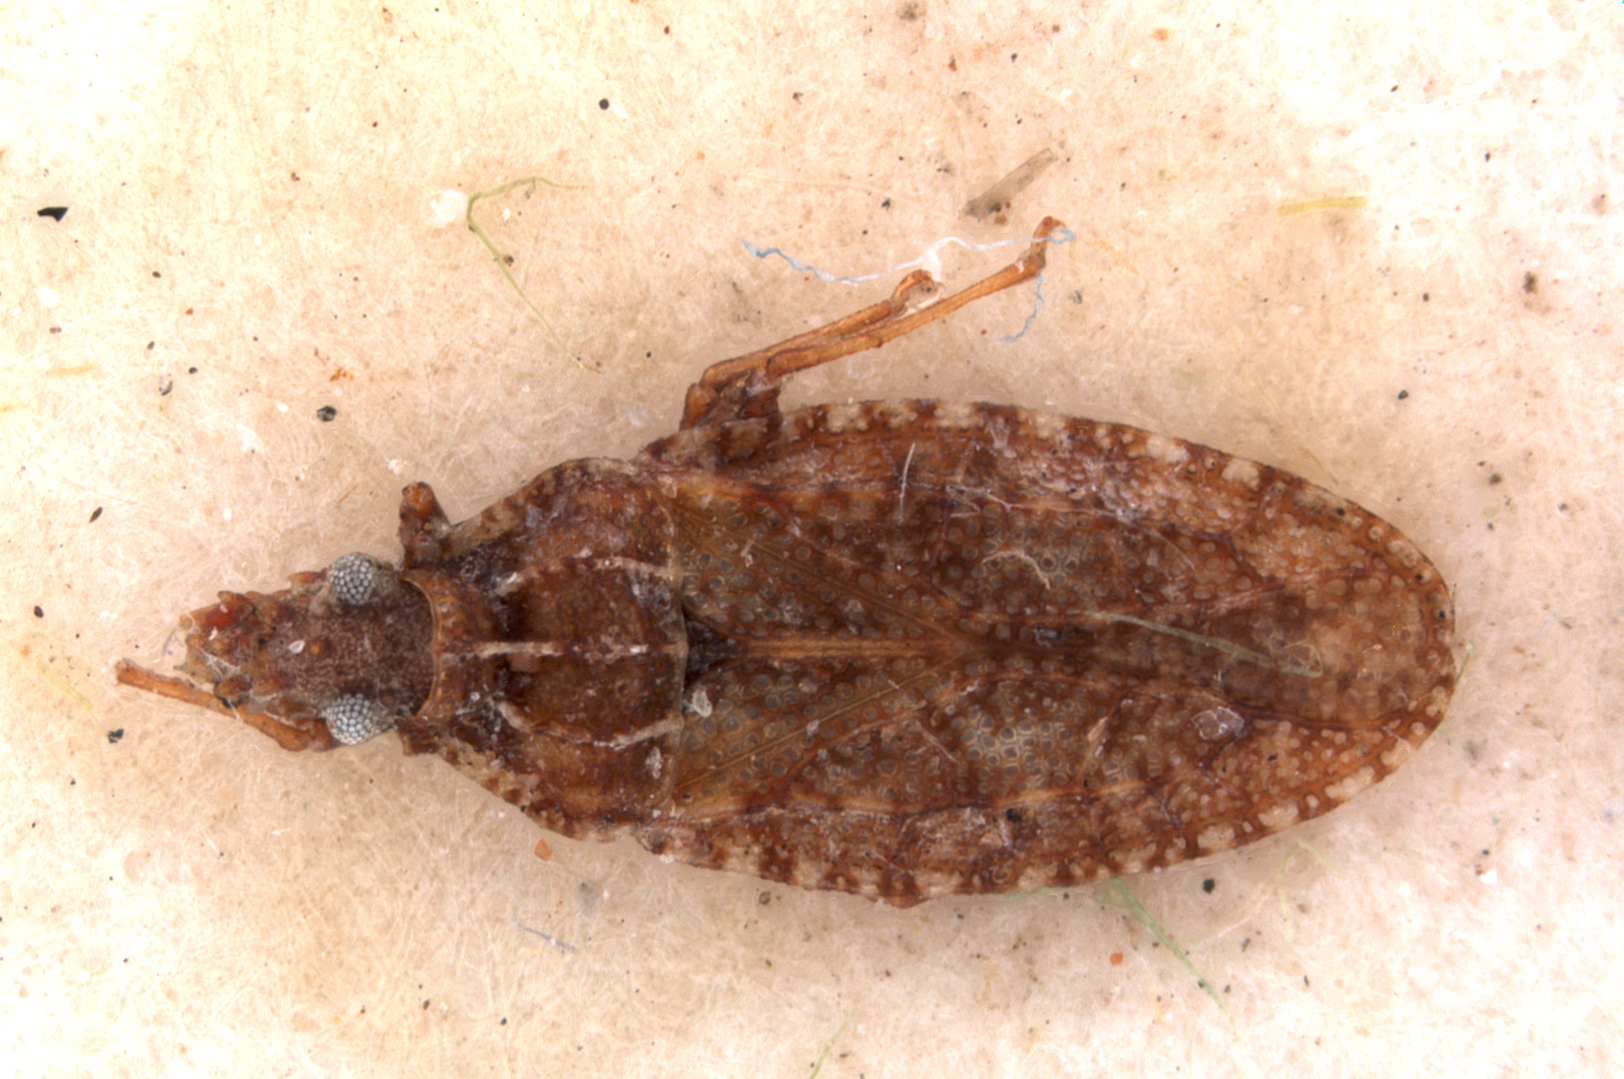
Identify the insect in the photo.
Gonycentrum angustatum
